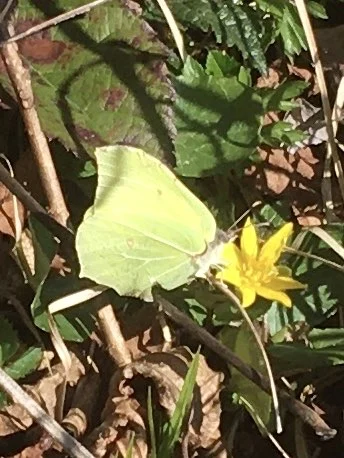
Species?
Gonepteryx rhamni
